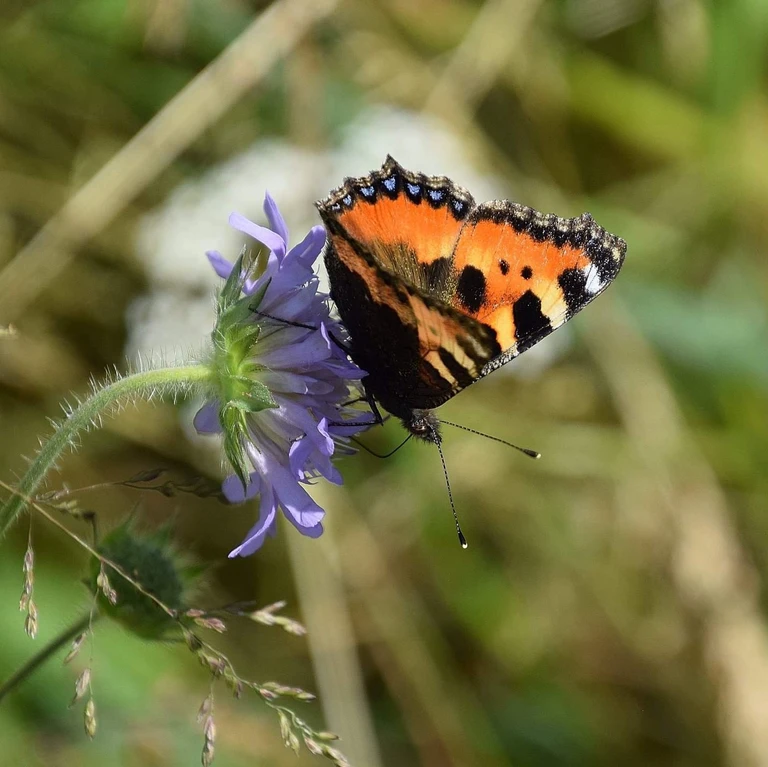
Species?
Aglais urticae
